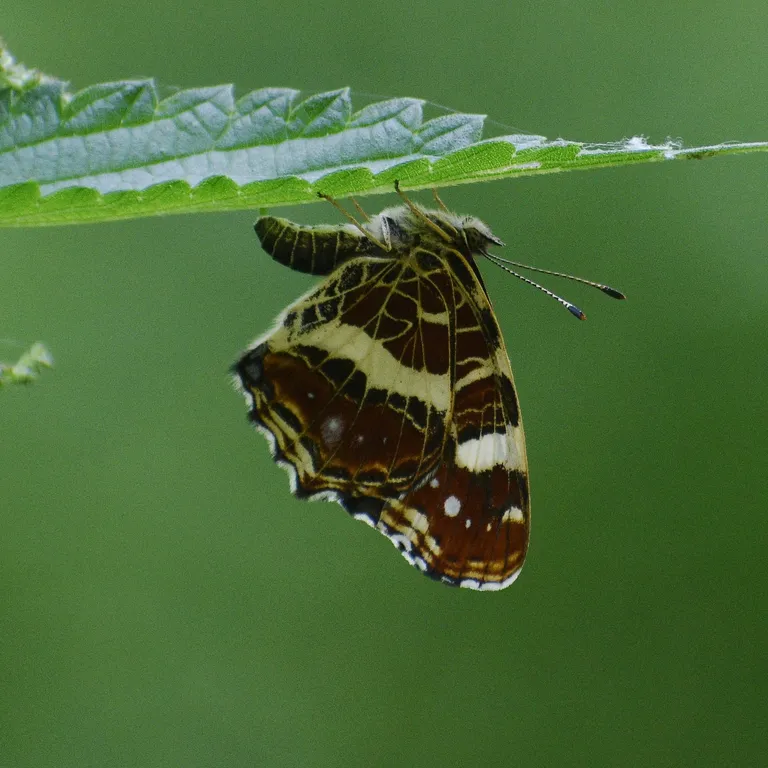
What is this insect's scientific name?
Araschnia levana
